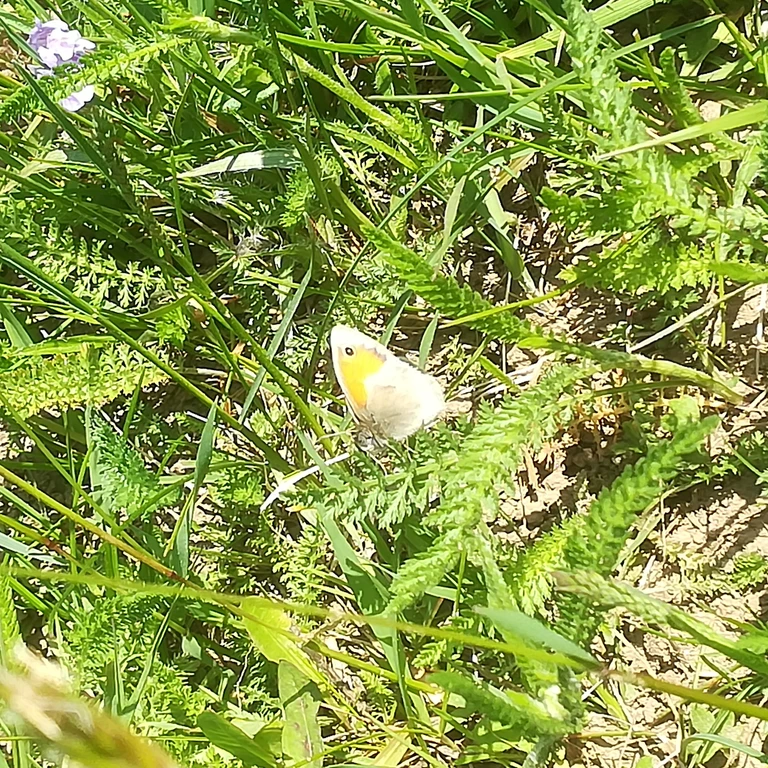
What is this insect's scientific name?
Coenonympha pamphilus
